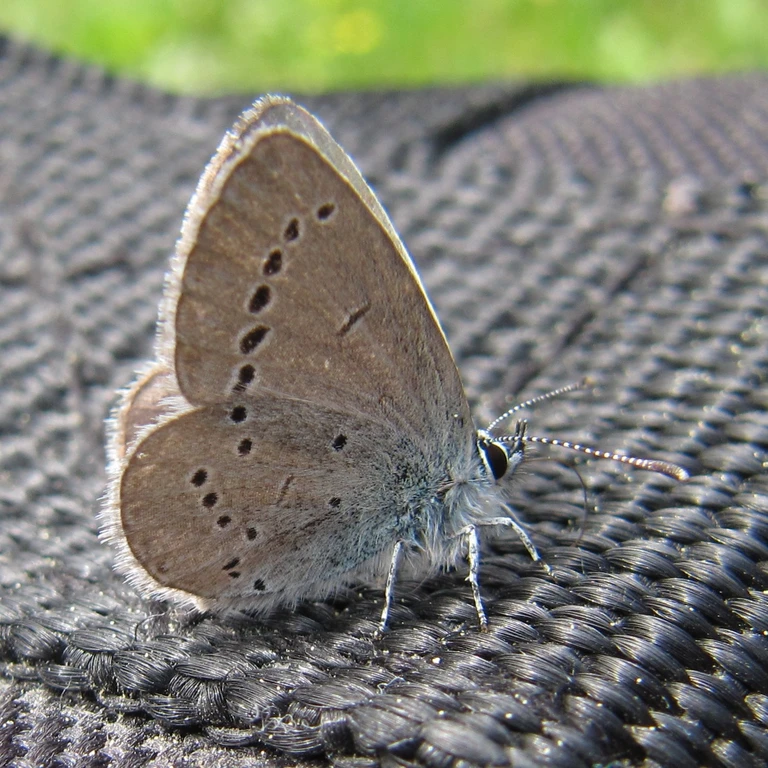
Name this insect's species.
Cyaniris semiargus
